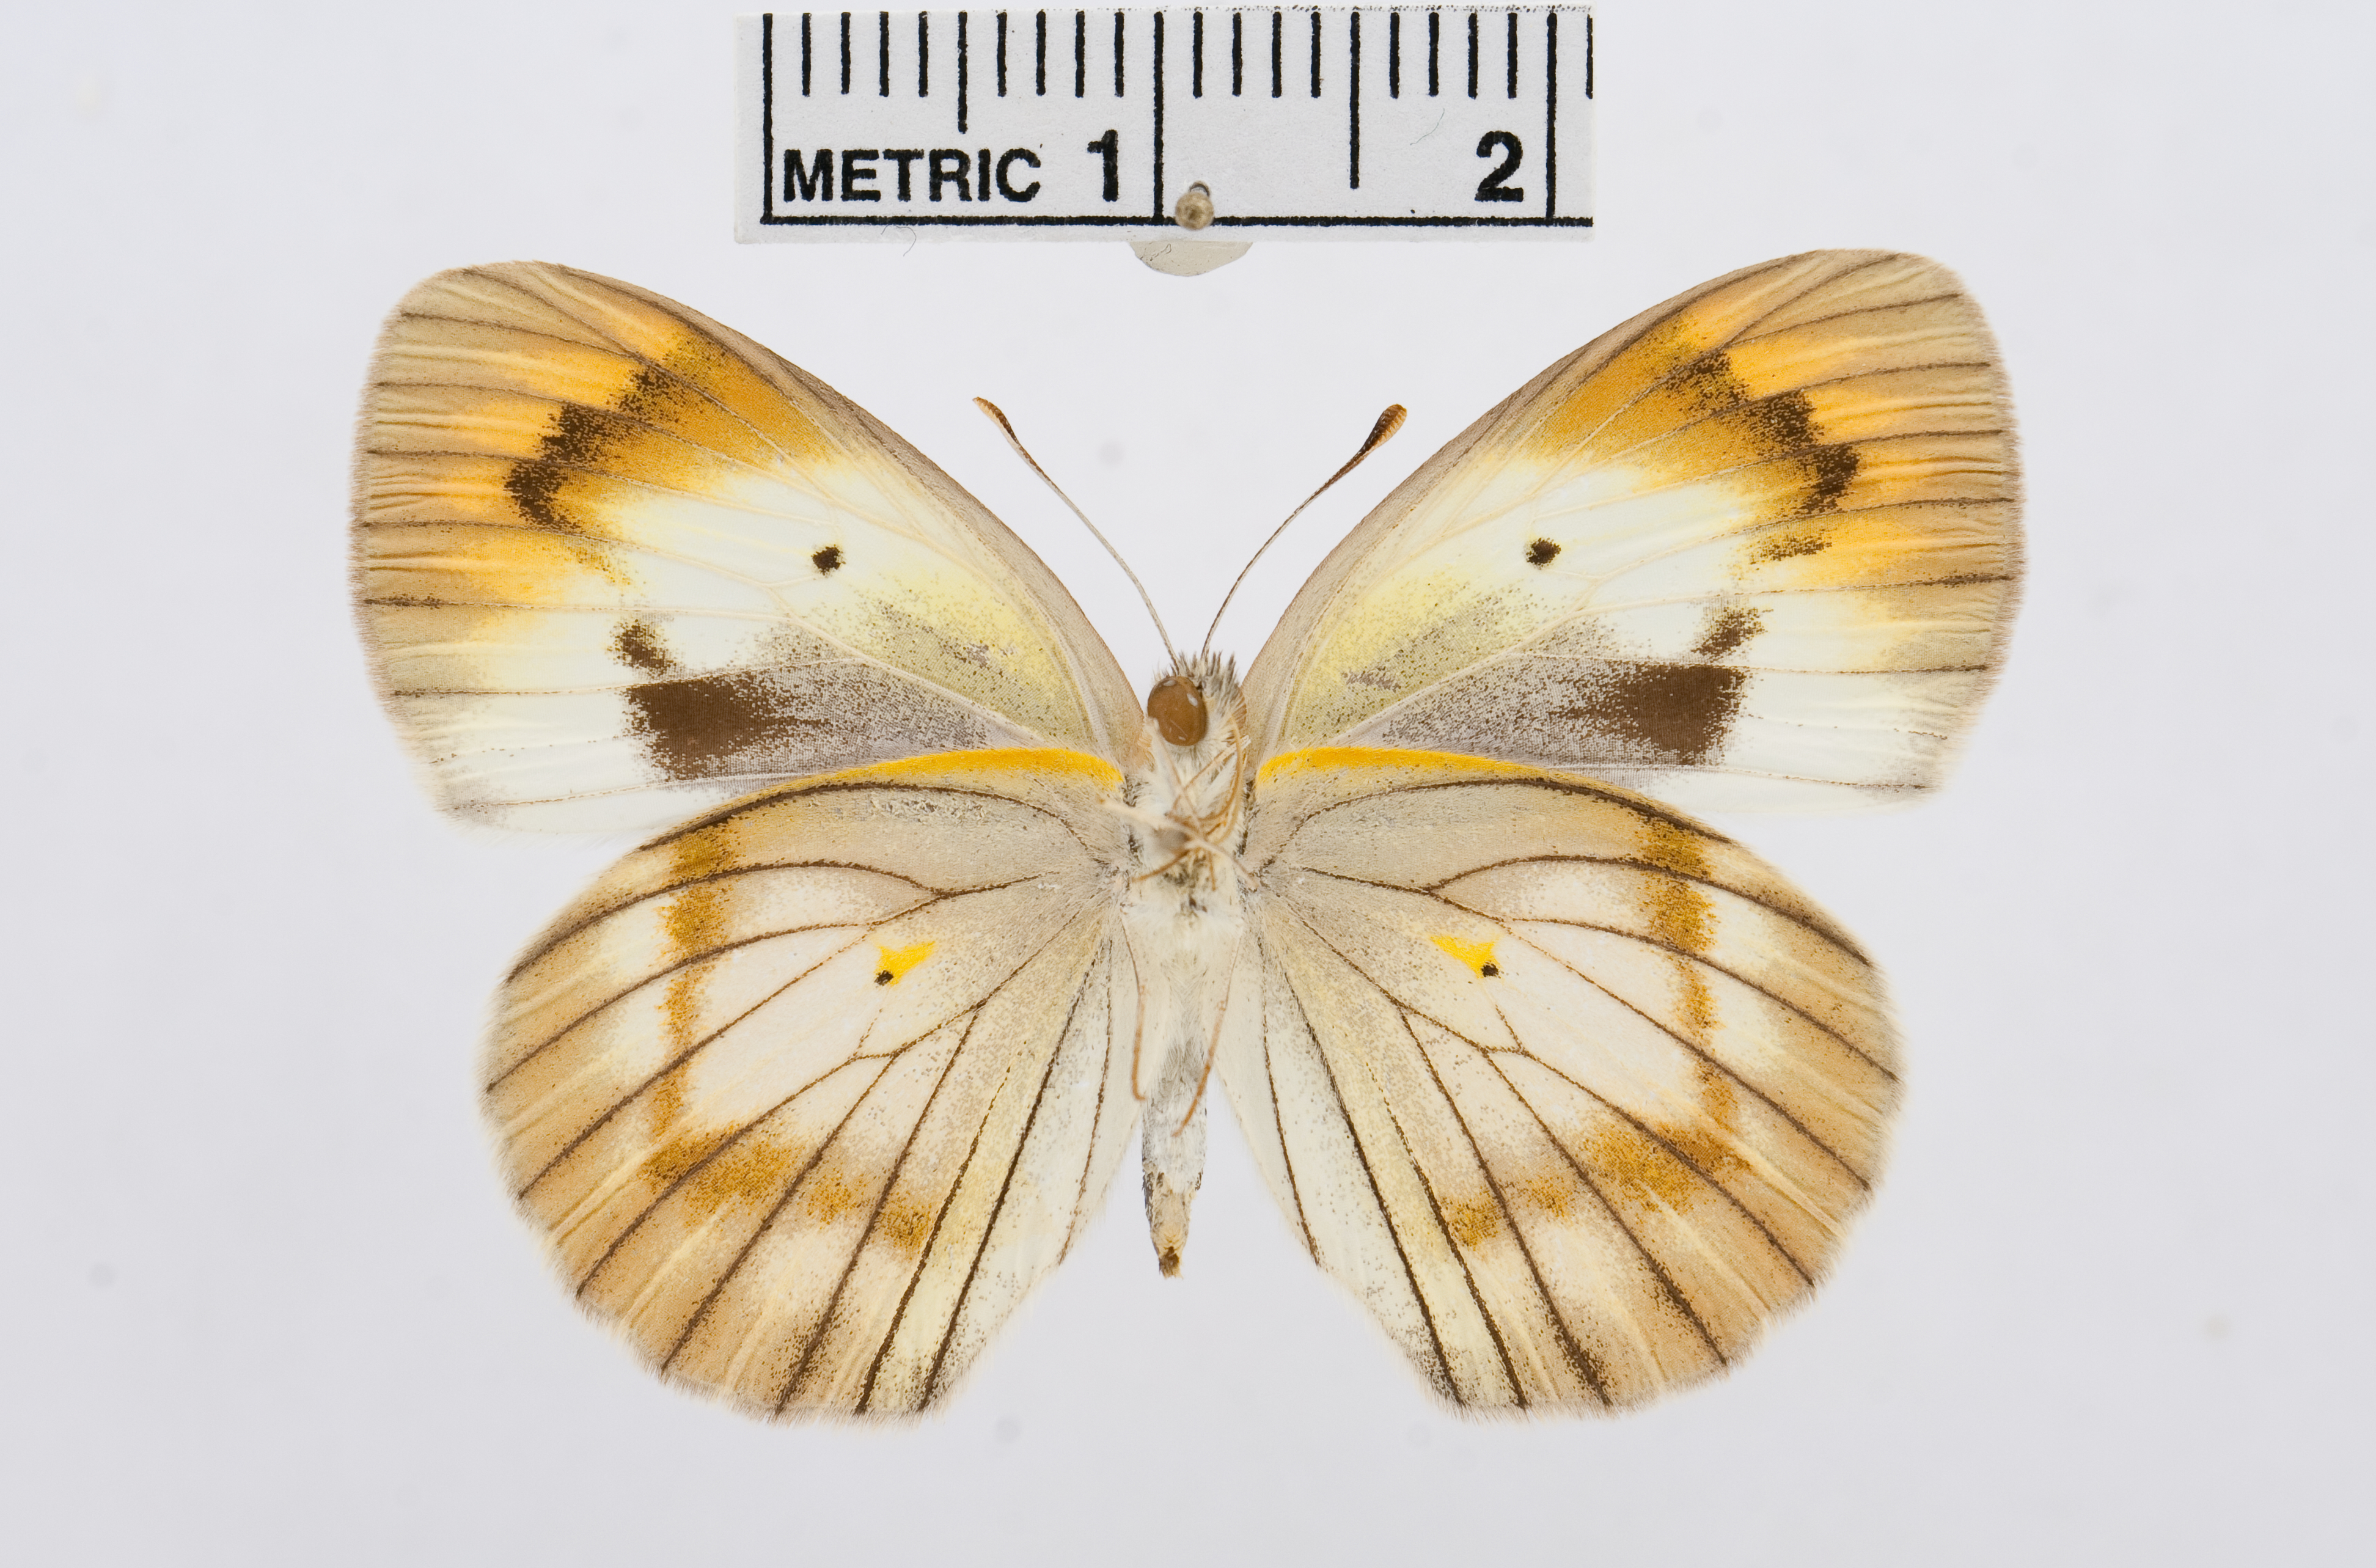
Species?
Colotis antevippe
